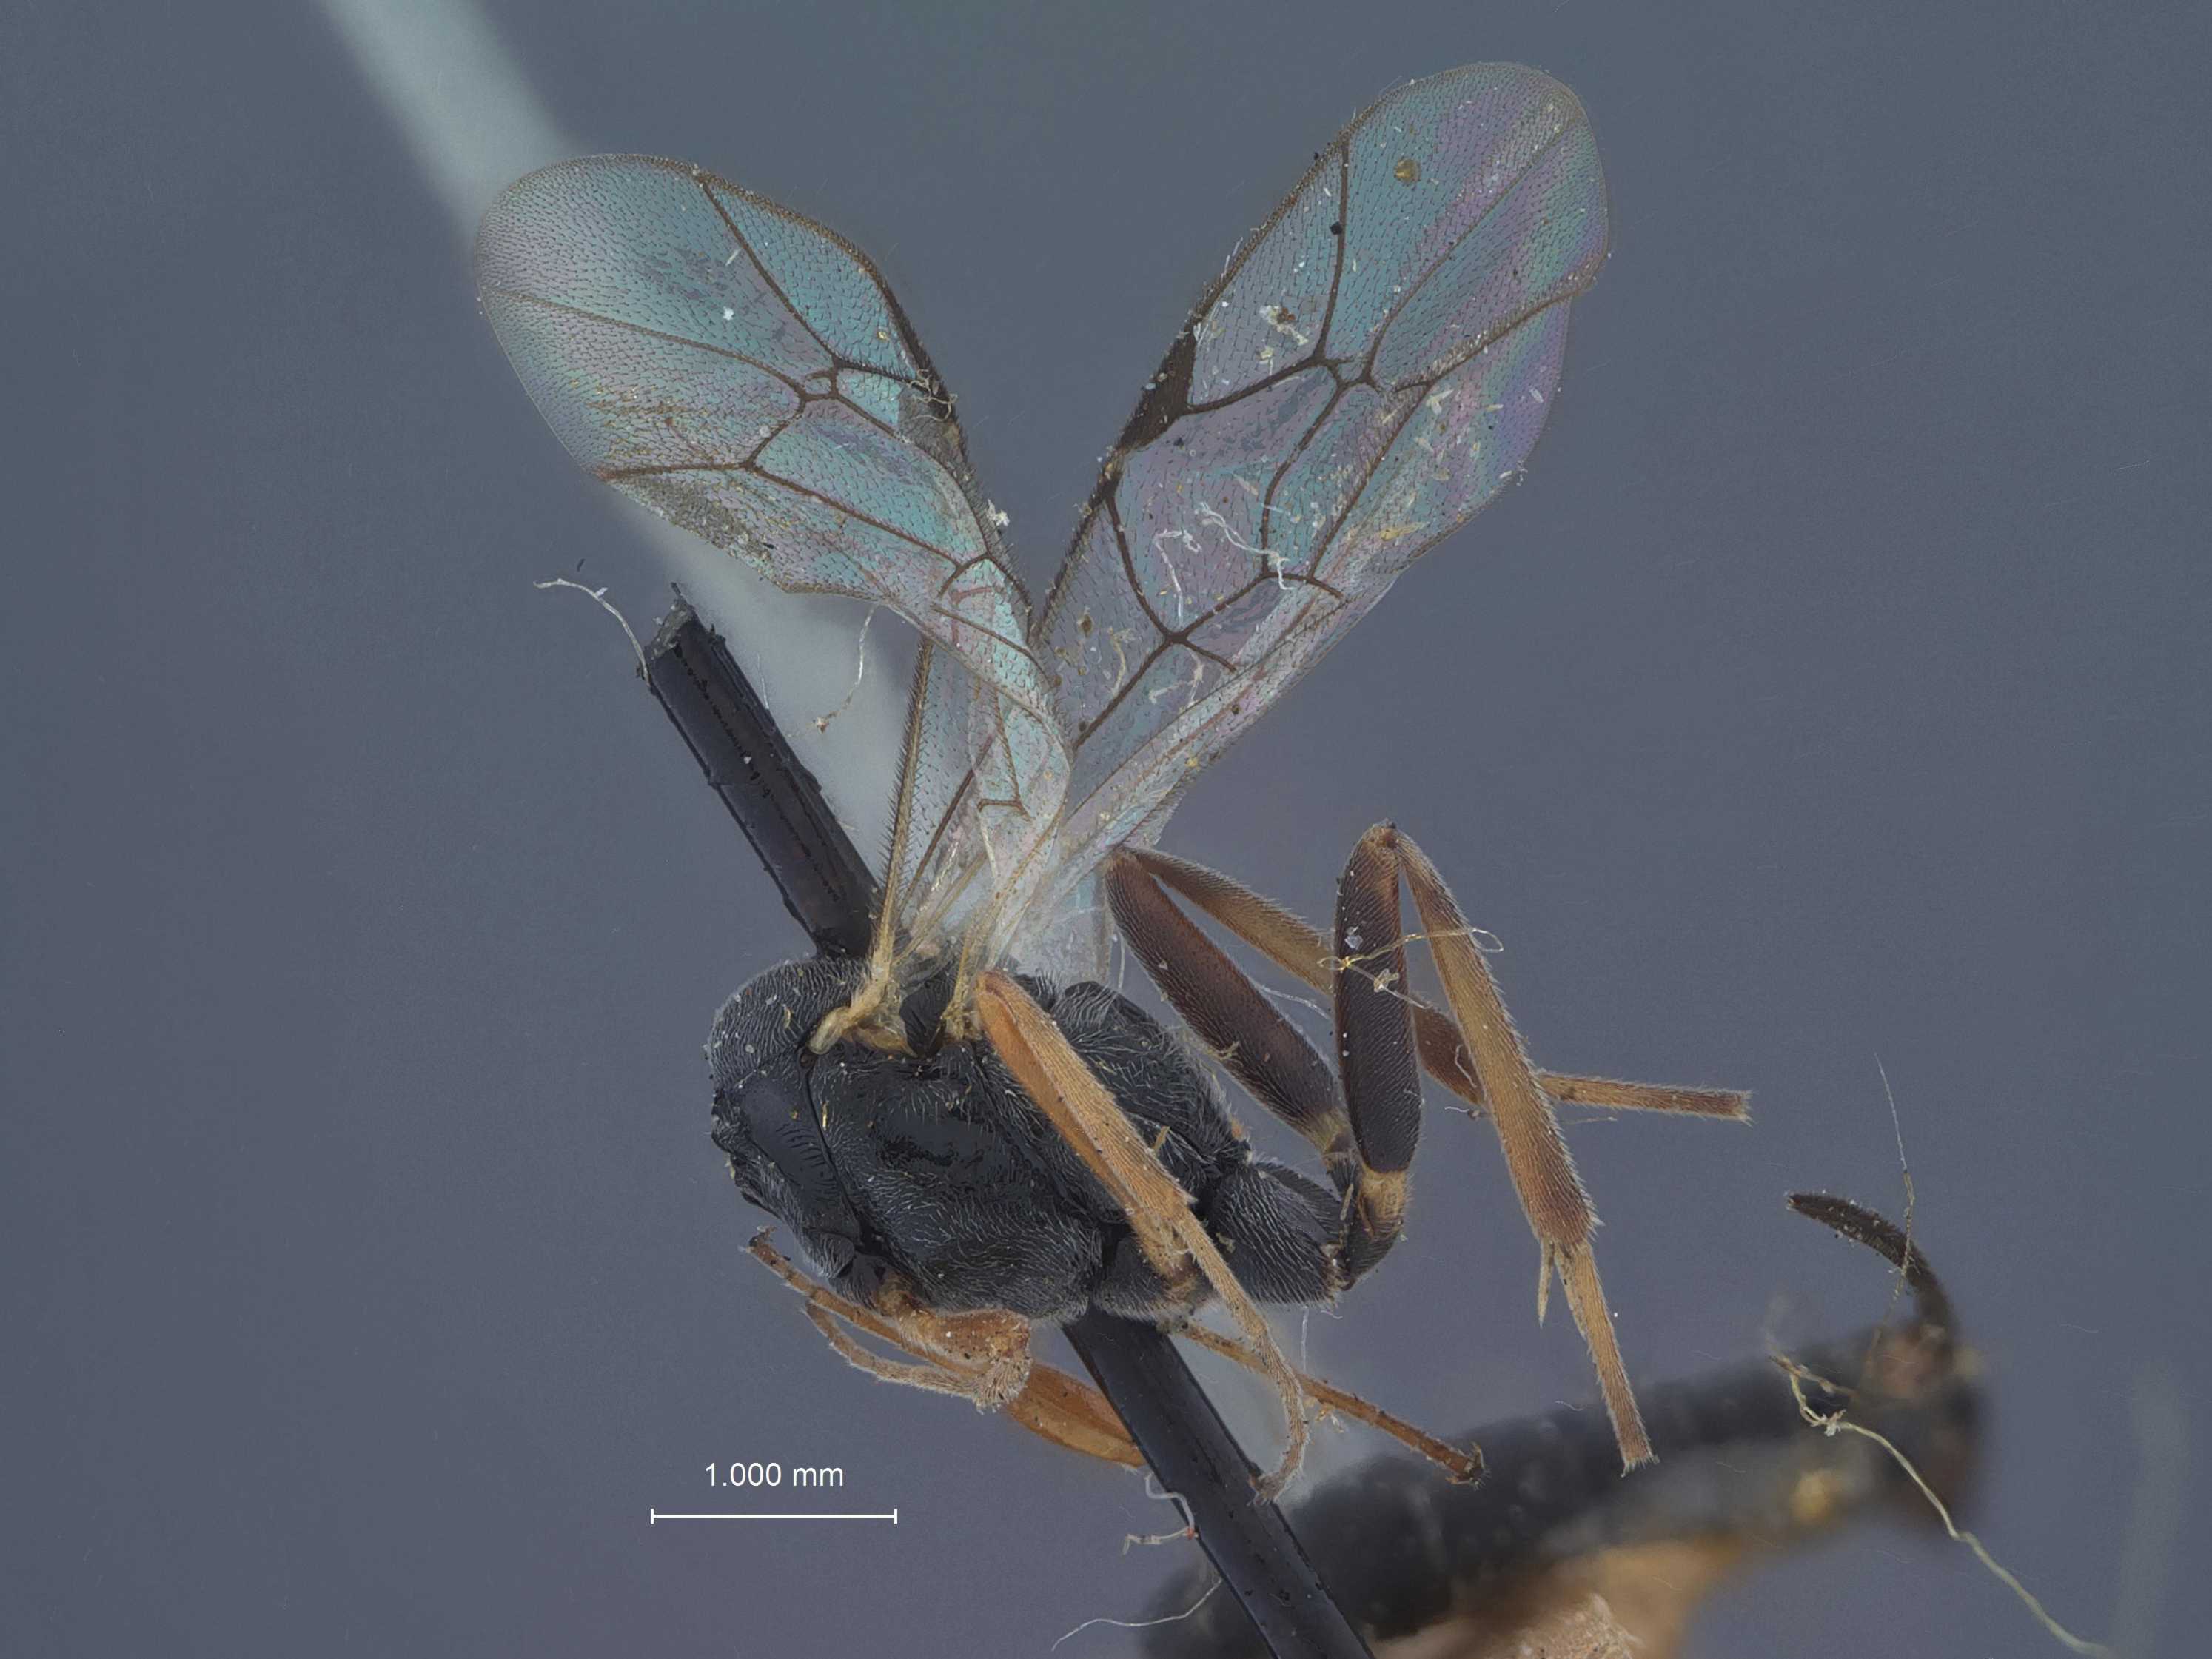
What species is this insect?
Campoplex epinotiae
